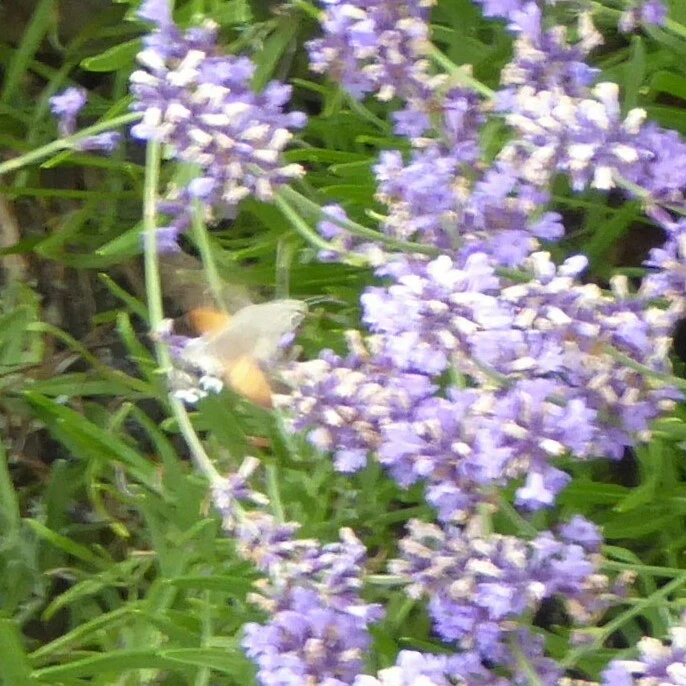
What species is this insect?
Macroglossum stellatarum
